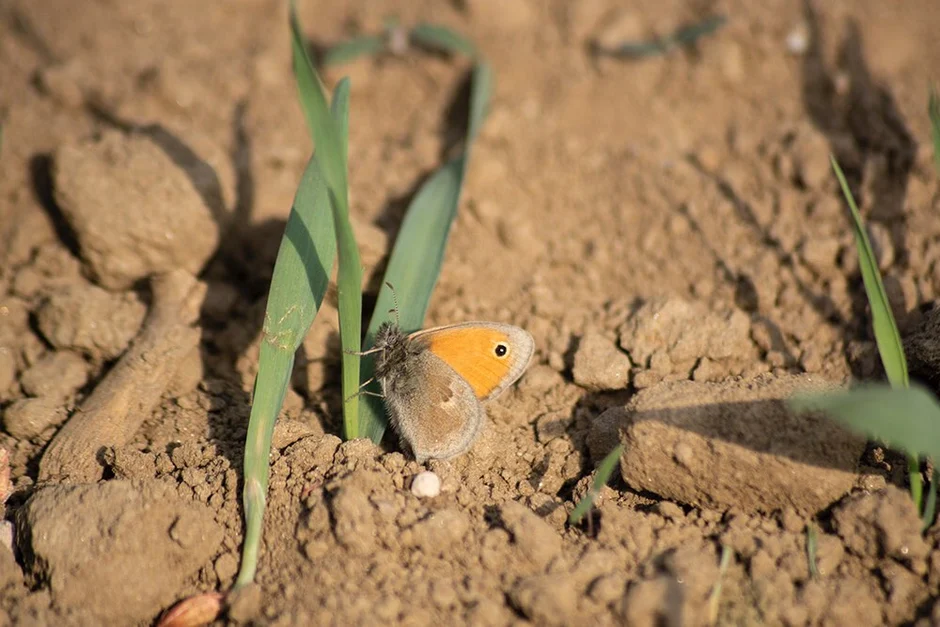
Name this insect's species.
Coenonympha pamphilus
